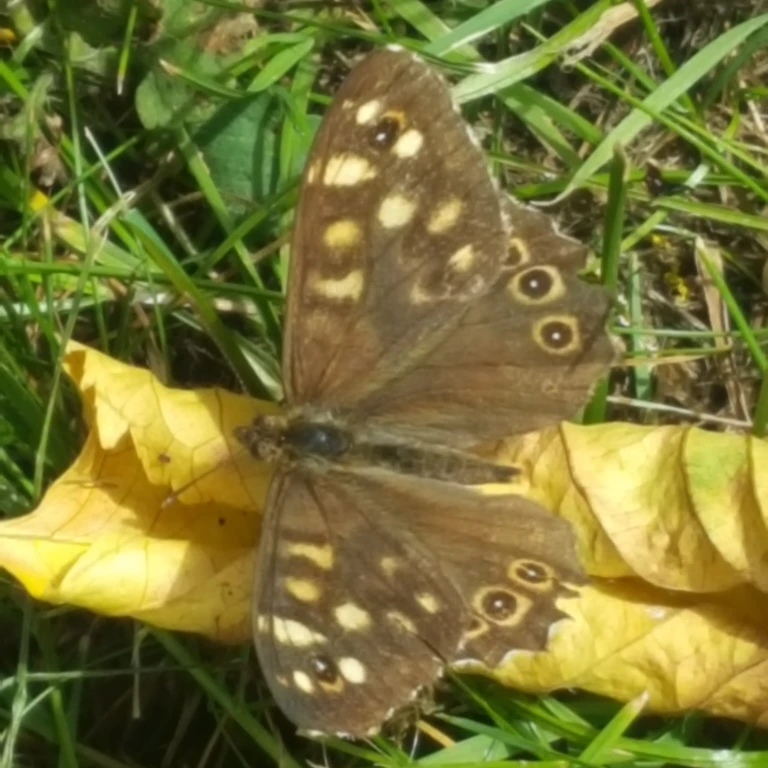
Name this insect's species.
Pararge aegeria
